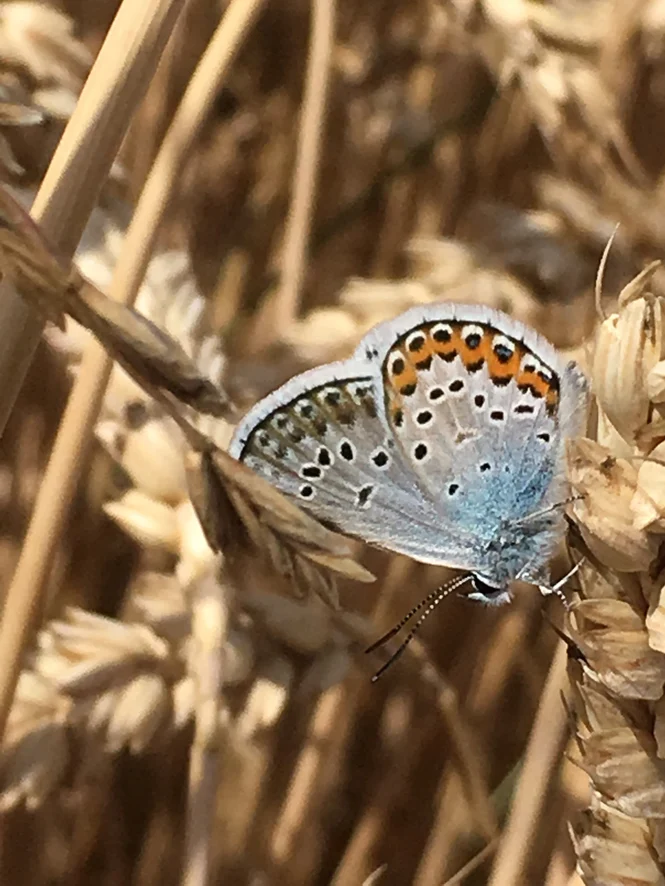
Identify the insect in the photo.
Plebejus argus
